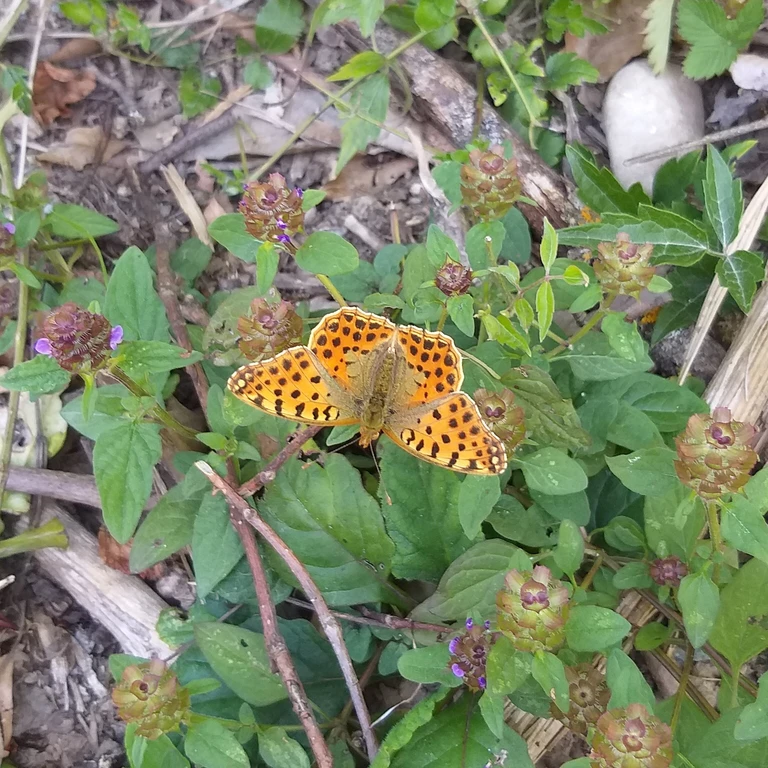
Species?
Issoria lathonia
